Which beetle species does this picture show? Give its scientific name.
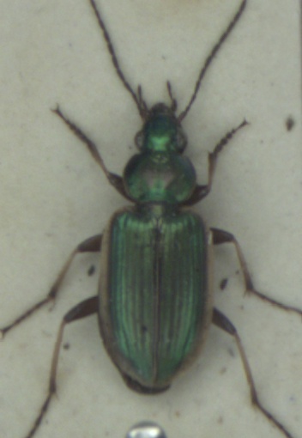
Agonum marginatum
